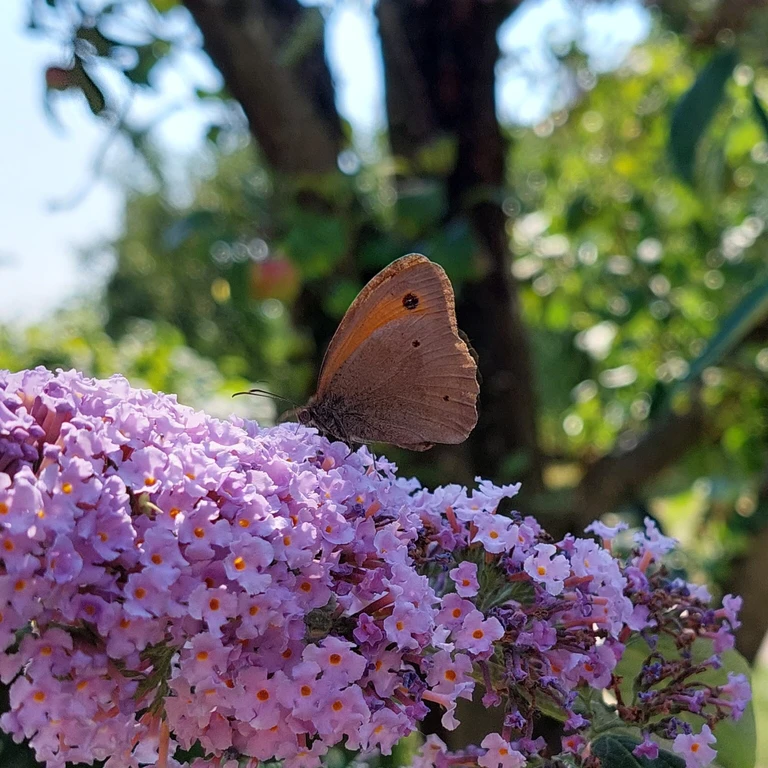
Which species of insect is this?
Maniola jurtina
